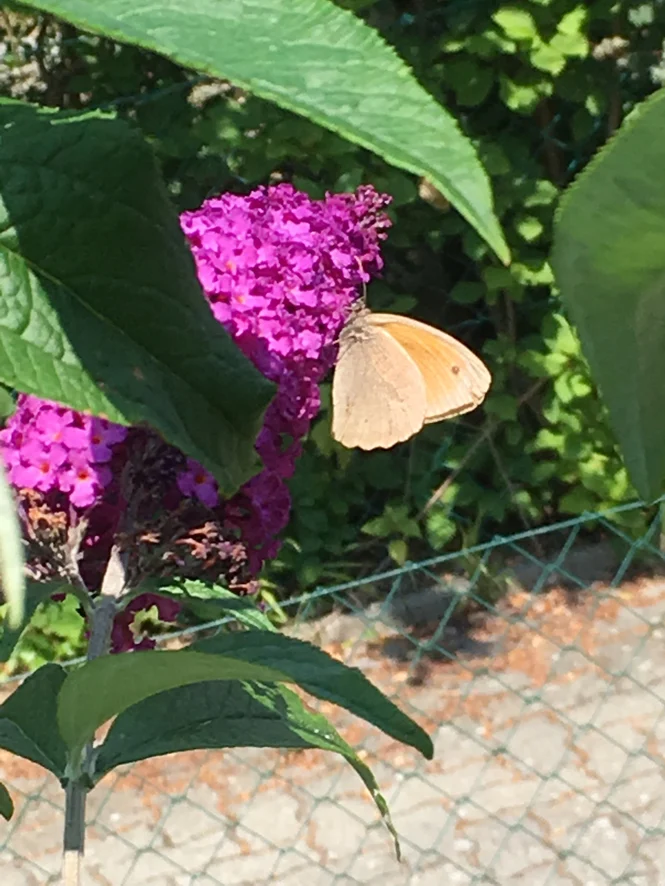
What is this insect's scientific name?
Maniola jurtina
